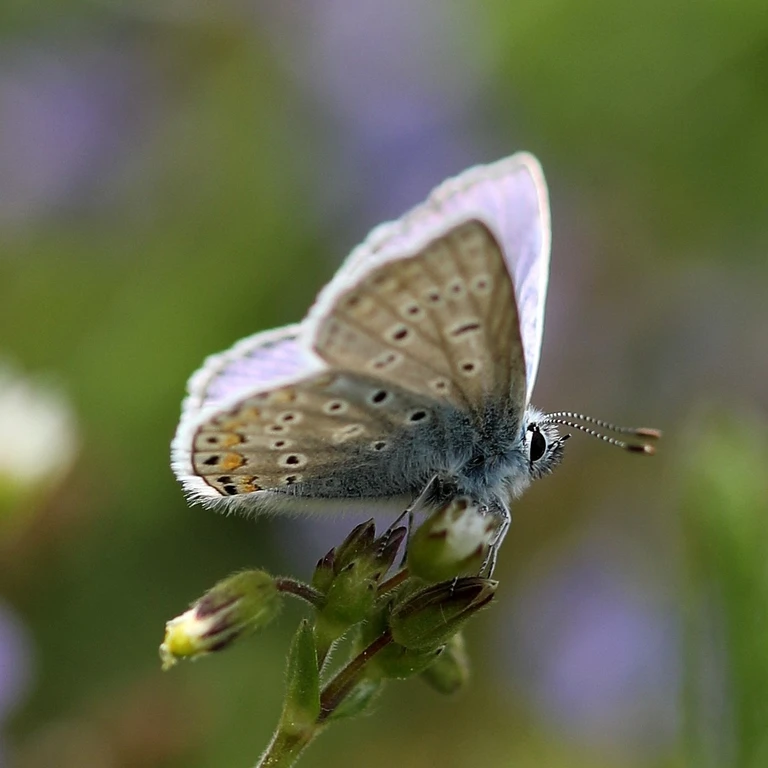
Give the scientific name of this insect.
Polyommatus icarus
